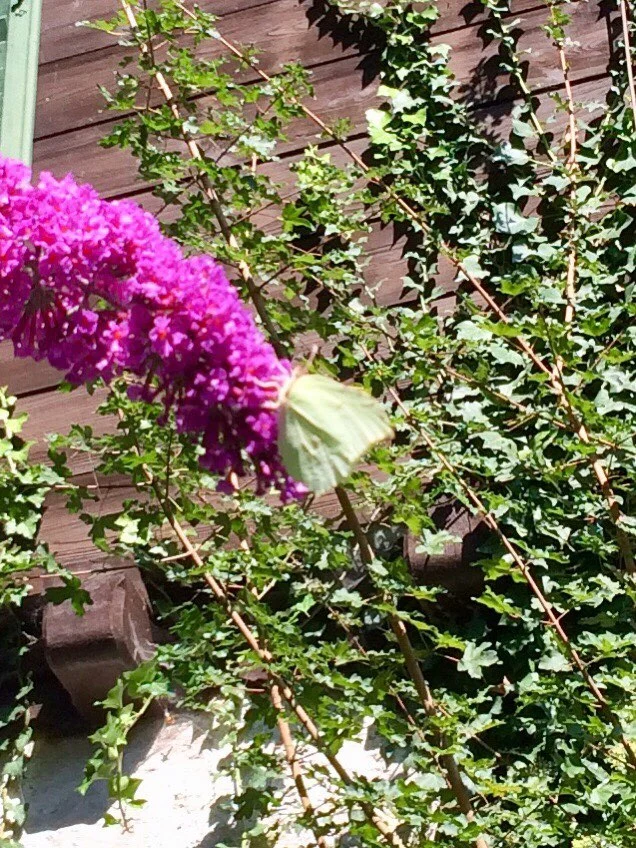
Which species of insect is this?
Gonepteryx rhamni
